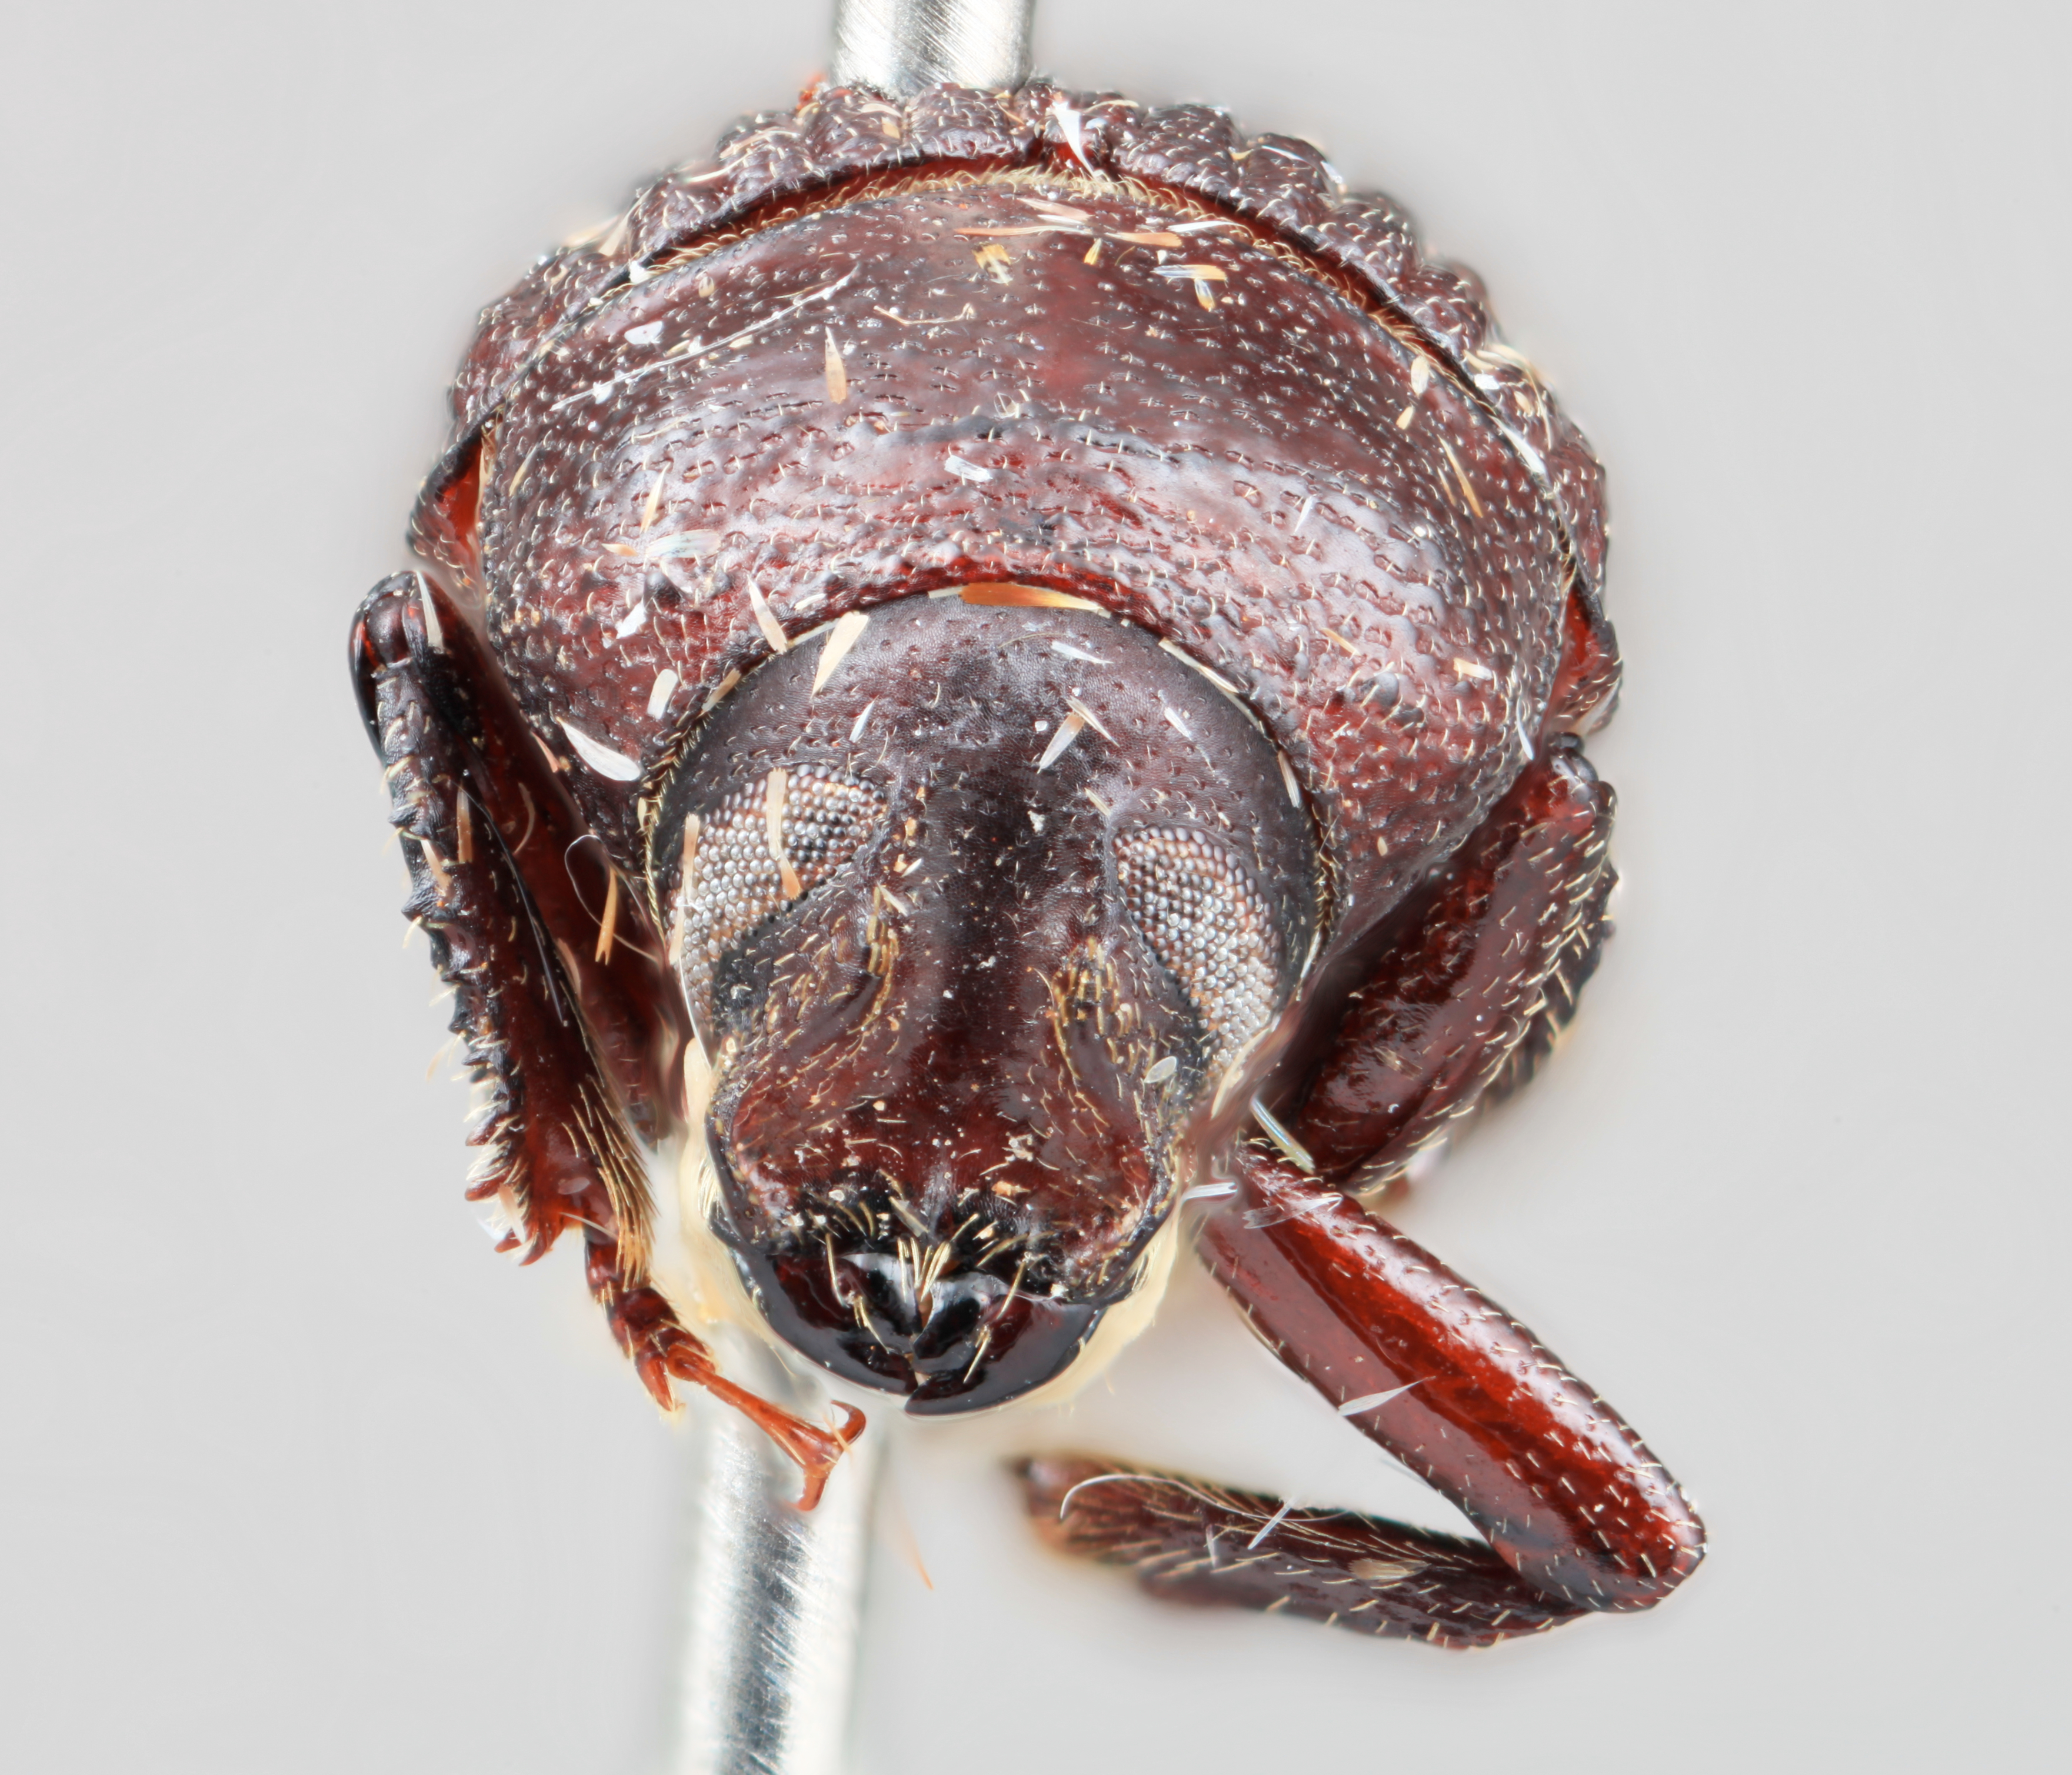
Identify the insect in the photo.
Phloeoborus minusculus
